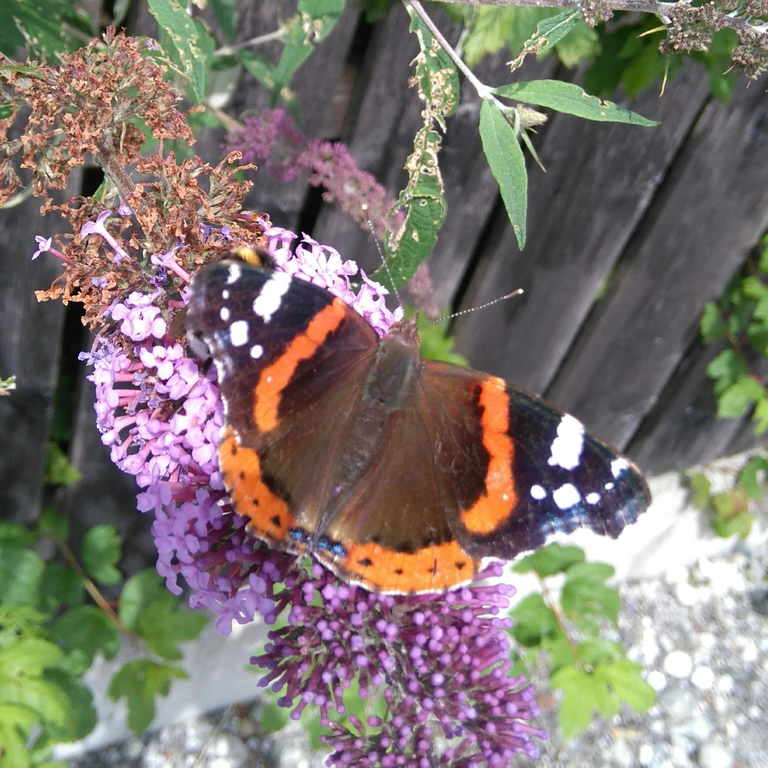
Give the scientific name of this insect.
Vanessa atalanta
